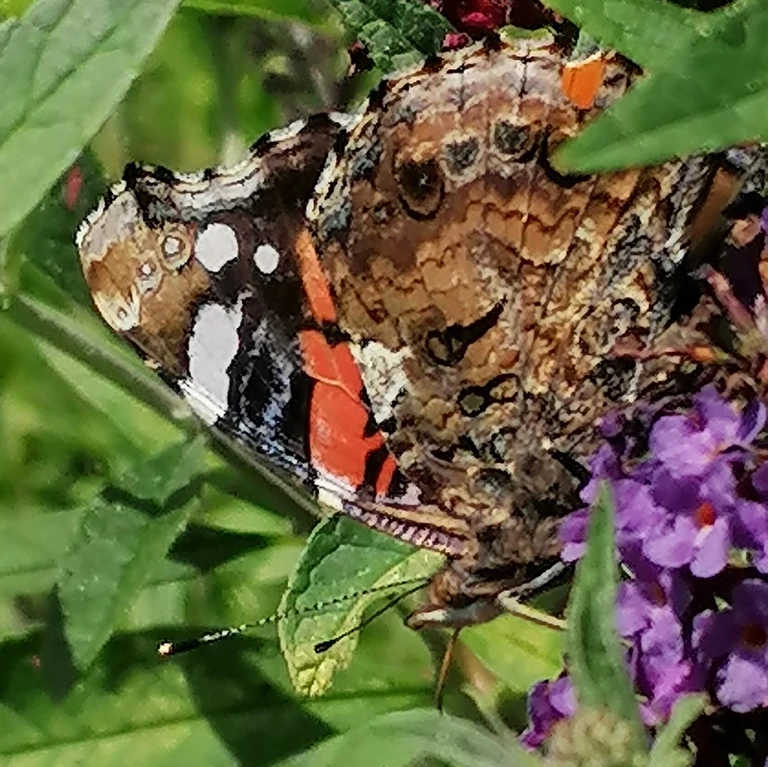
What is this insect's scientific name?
Vanessa atalanta
